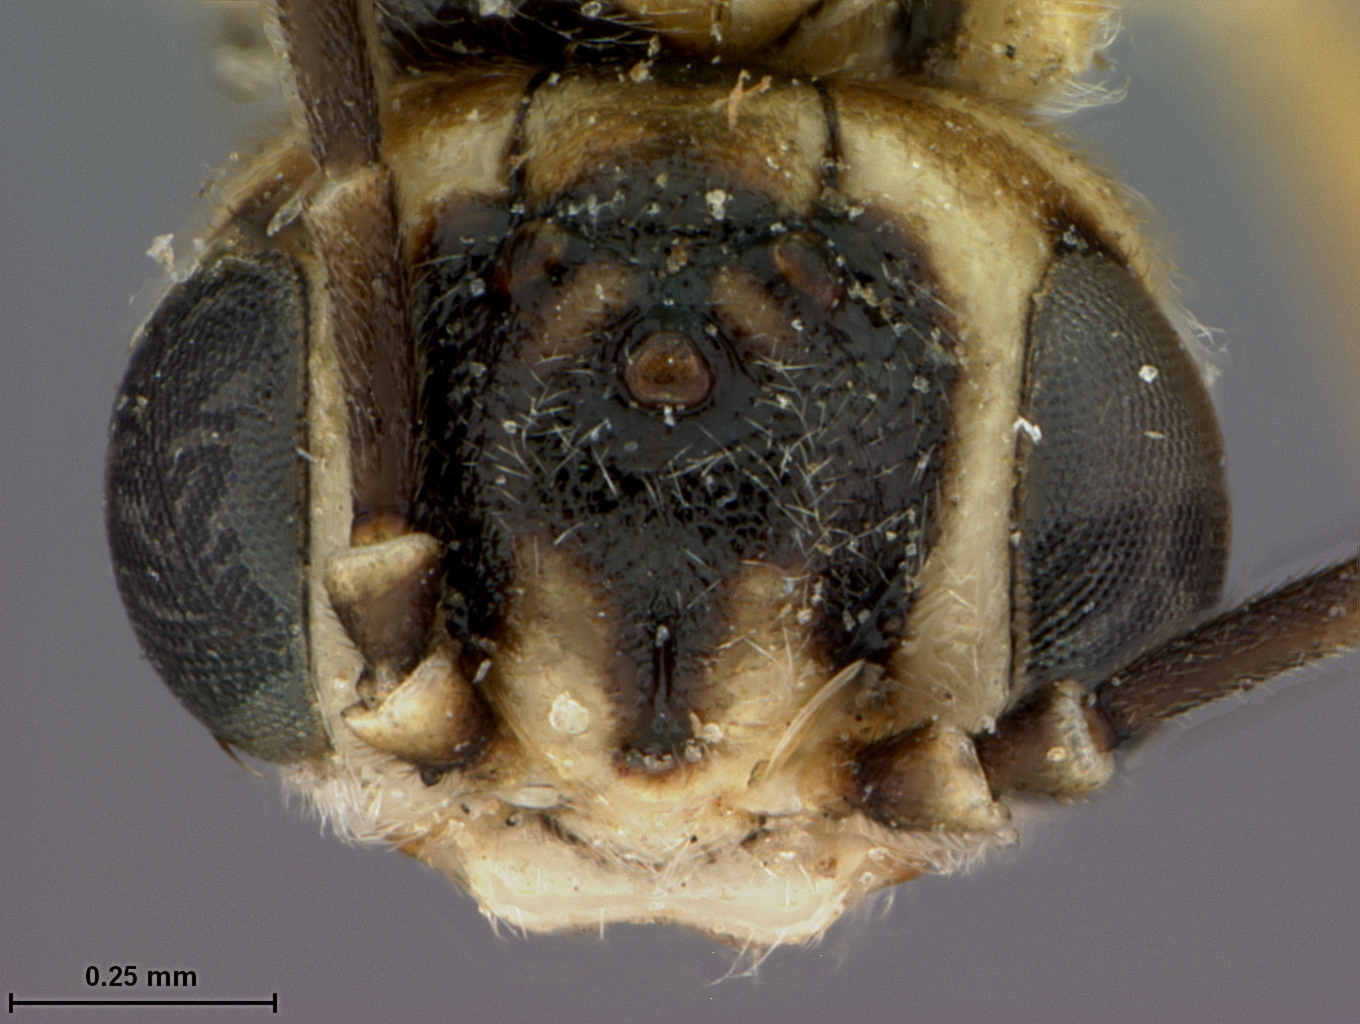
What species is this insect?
Periclista californica
